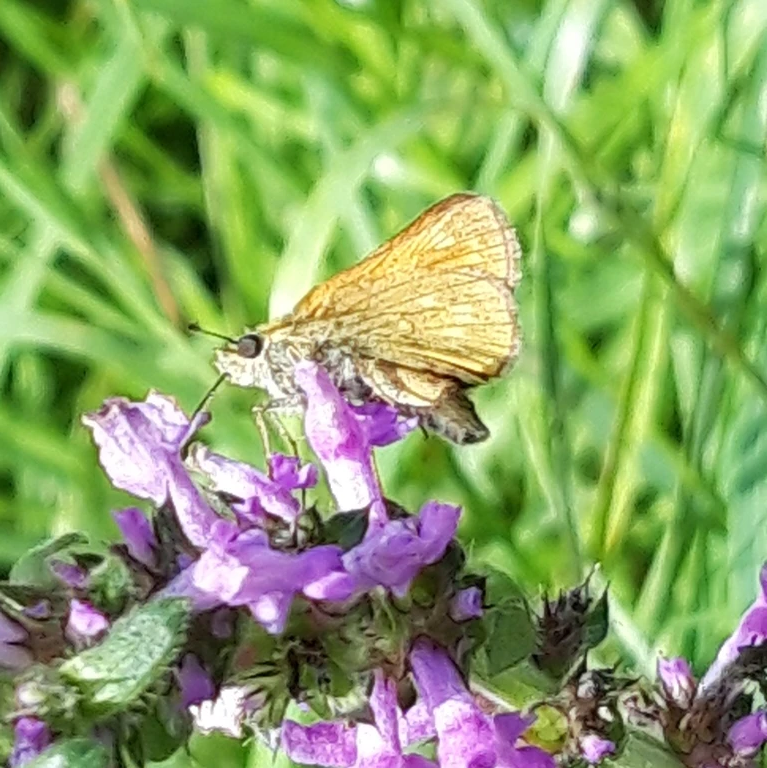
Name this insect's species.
Ochlodes sylvanus (also Ochlodes venata)
